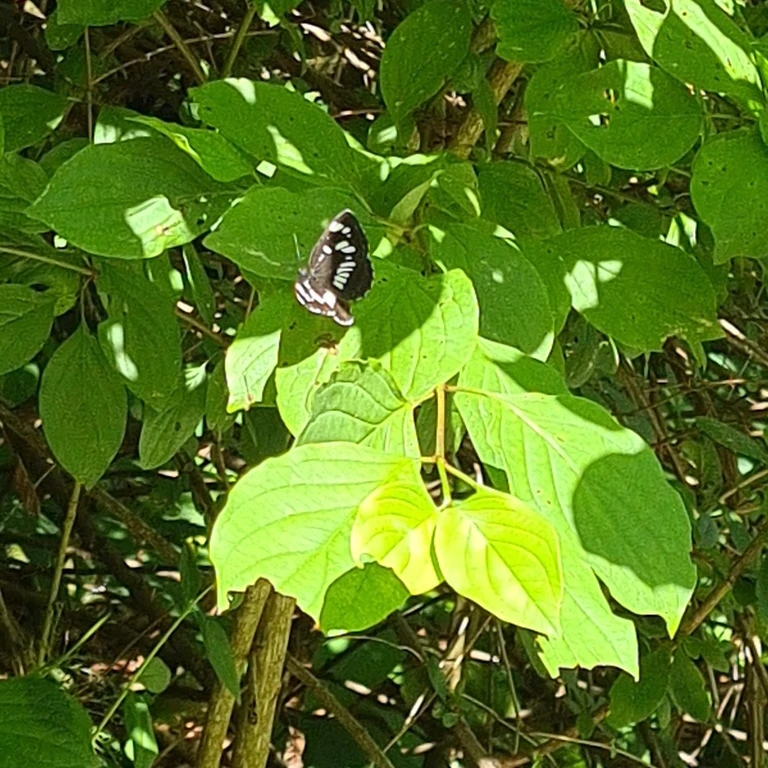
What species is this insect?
Neptis rivularis
